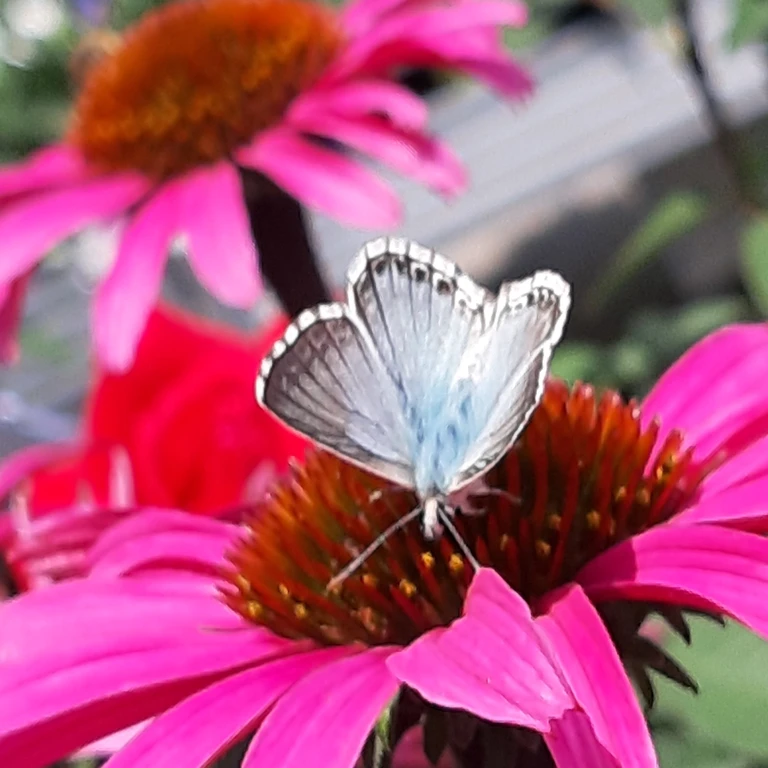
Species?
Lysandra coridon
